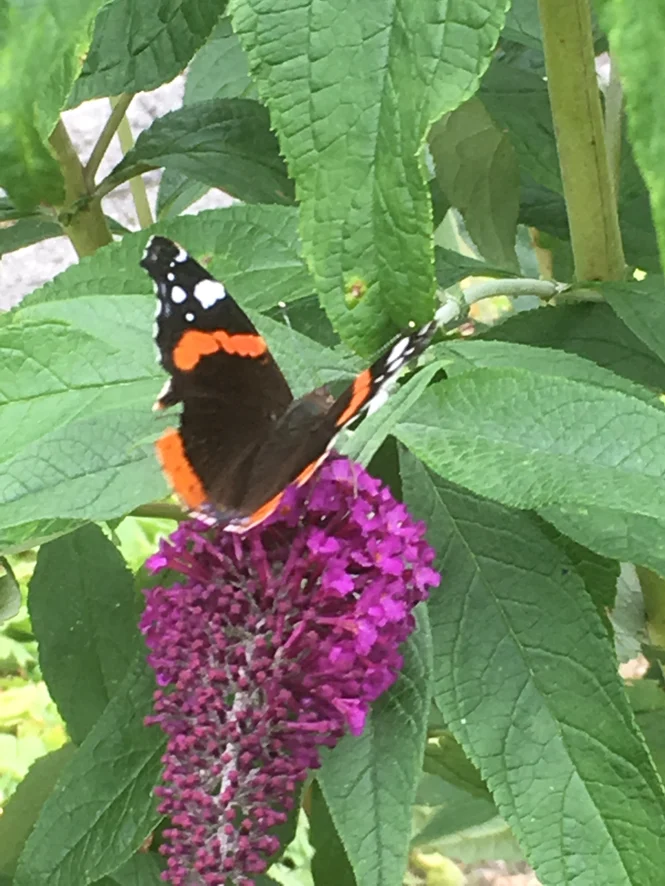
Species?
Vanessa atalanta
